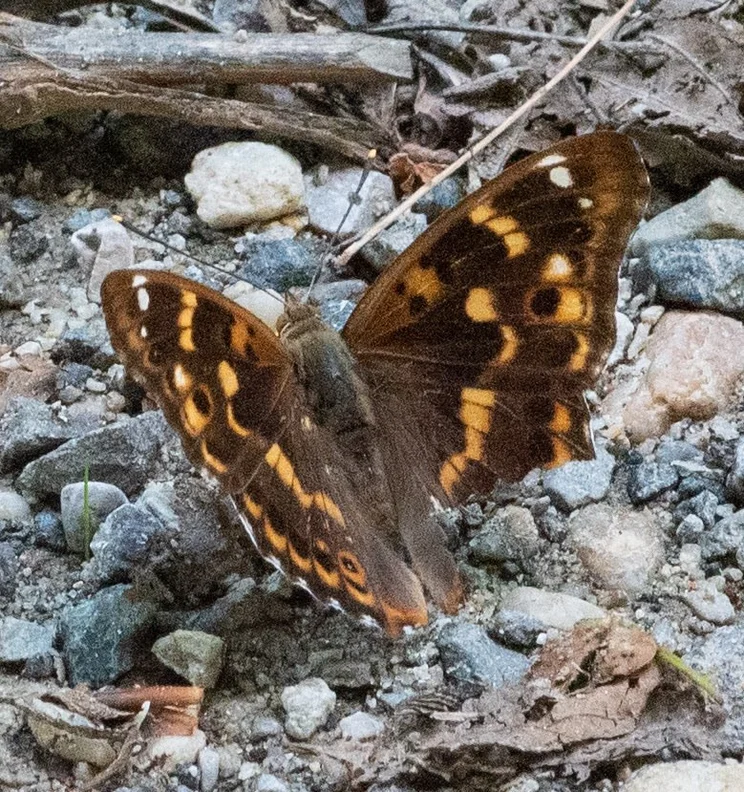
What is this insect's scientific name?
Apatura ilia
